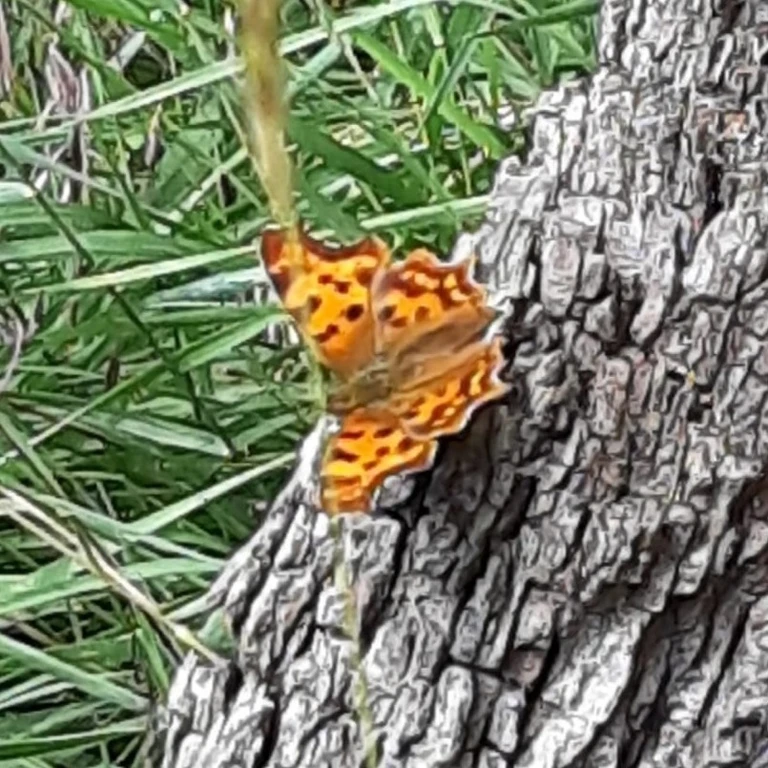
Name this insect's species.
Polygonia c-album
